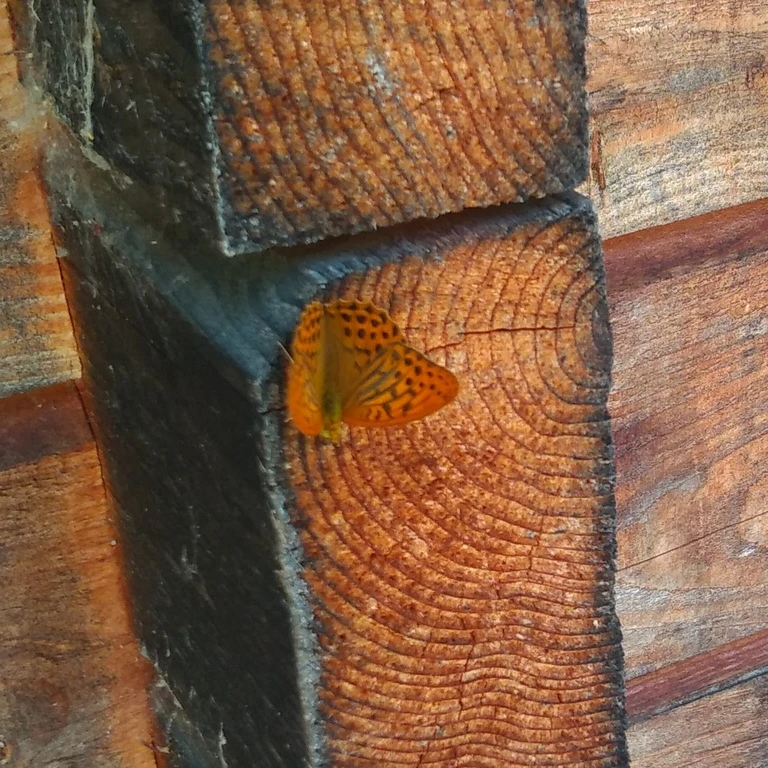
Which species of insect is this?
Argynnis paphia
